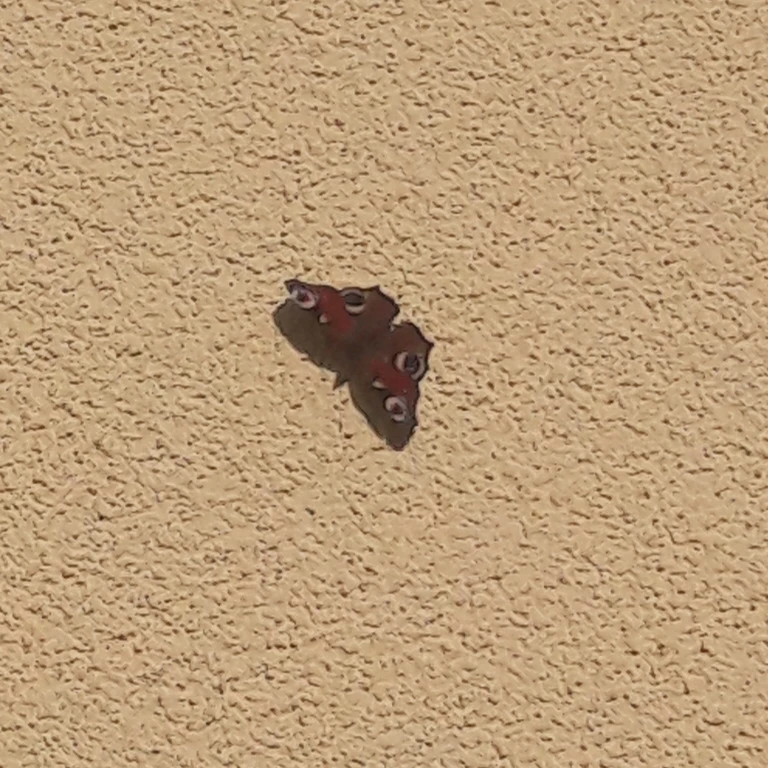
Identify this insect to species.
Aglais io
